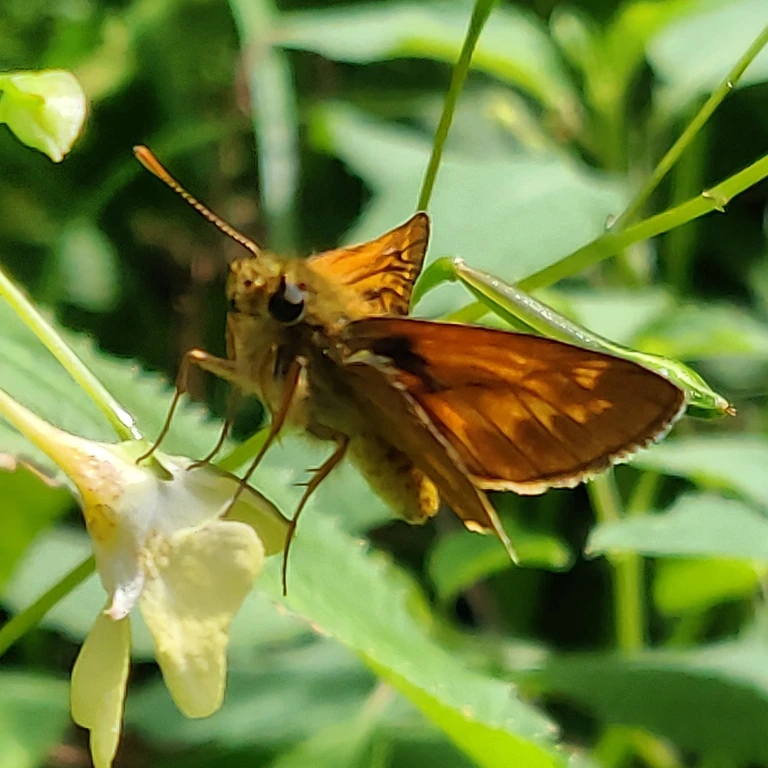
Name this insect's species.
Ochlodes sylvanus (also Ochlodes venata)
